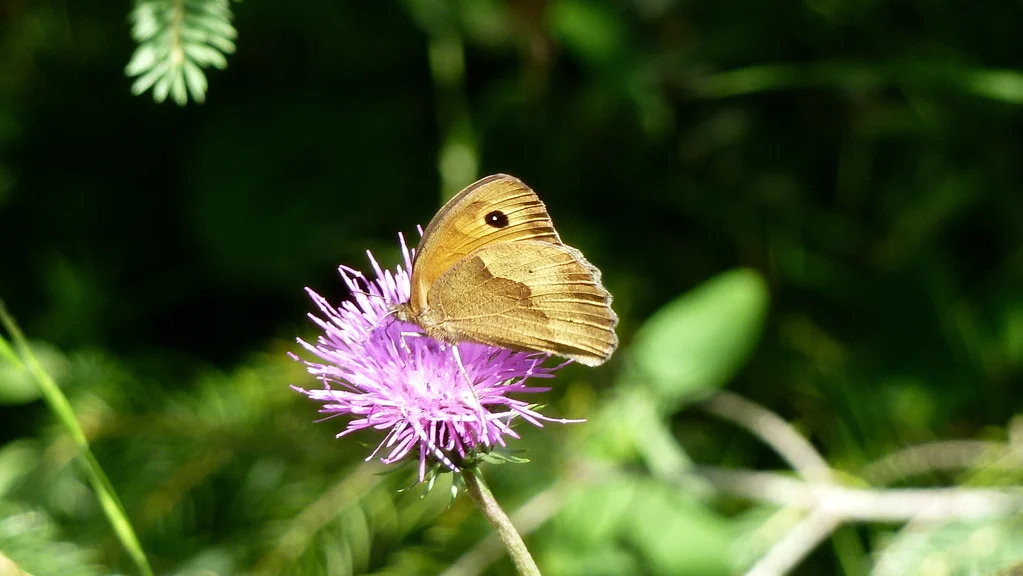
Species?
Maniola jurtina
